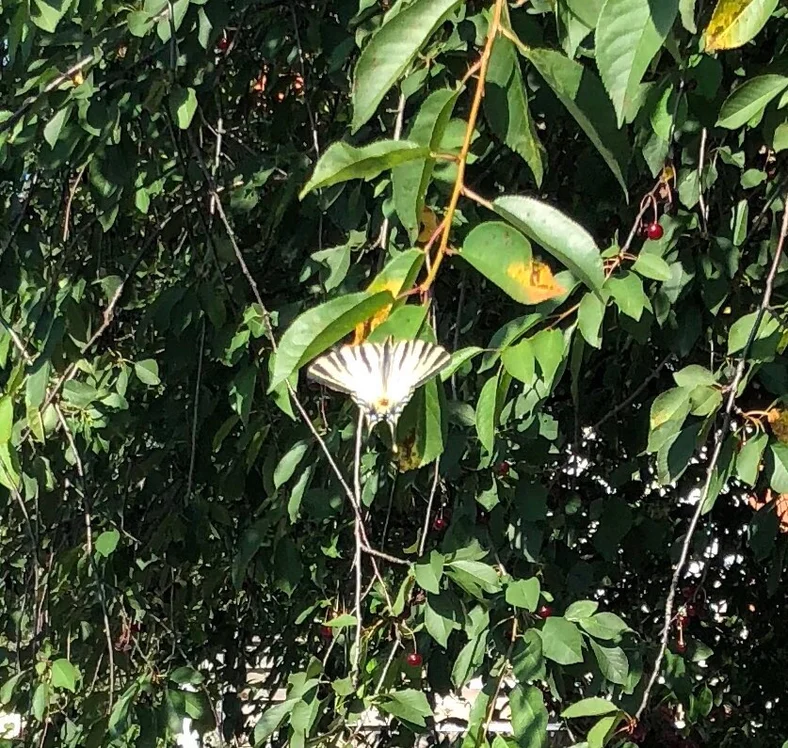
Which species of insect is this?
Iphiclides podalirius
